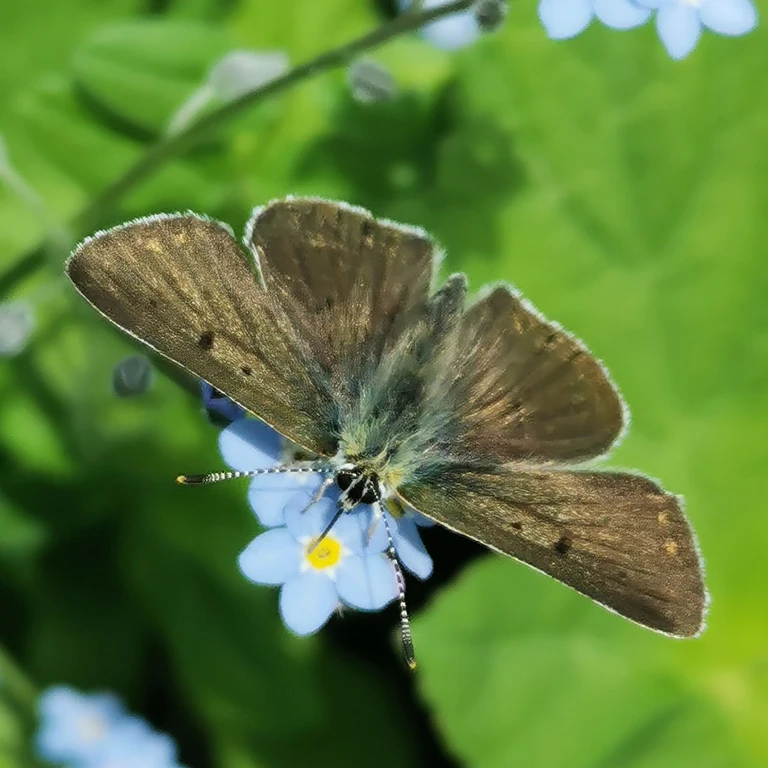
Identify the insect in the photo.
Lycaena tityrus (also Loweia tityrus)
